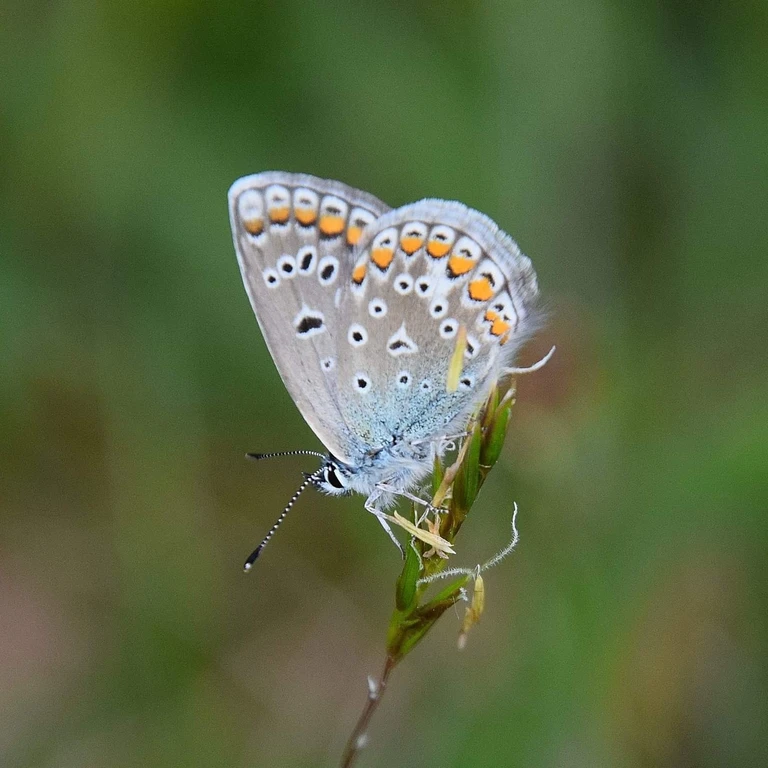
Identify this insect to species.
Polyommatus icarus
